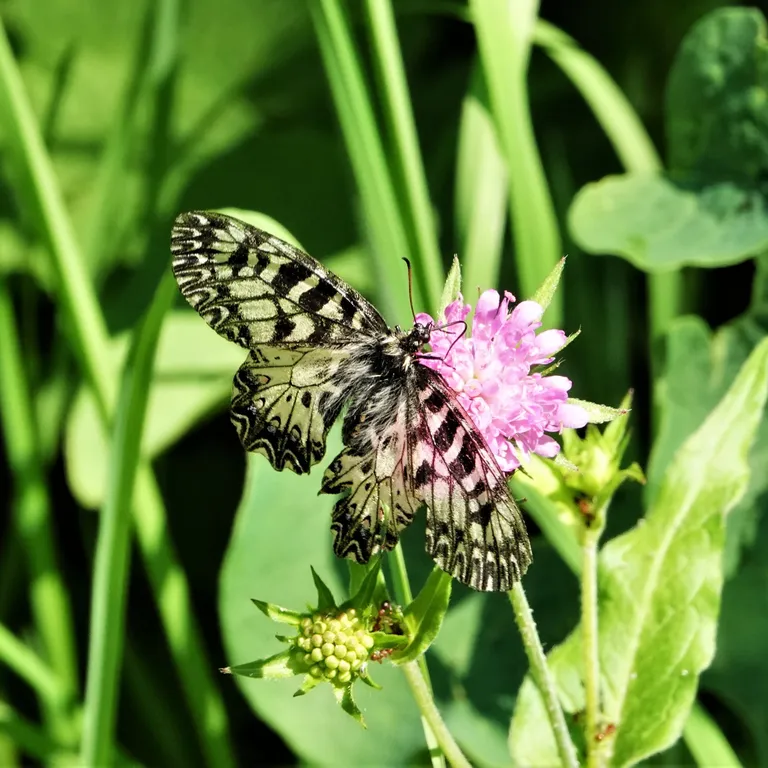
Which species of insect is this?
Zerynthia polyxena
